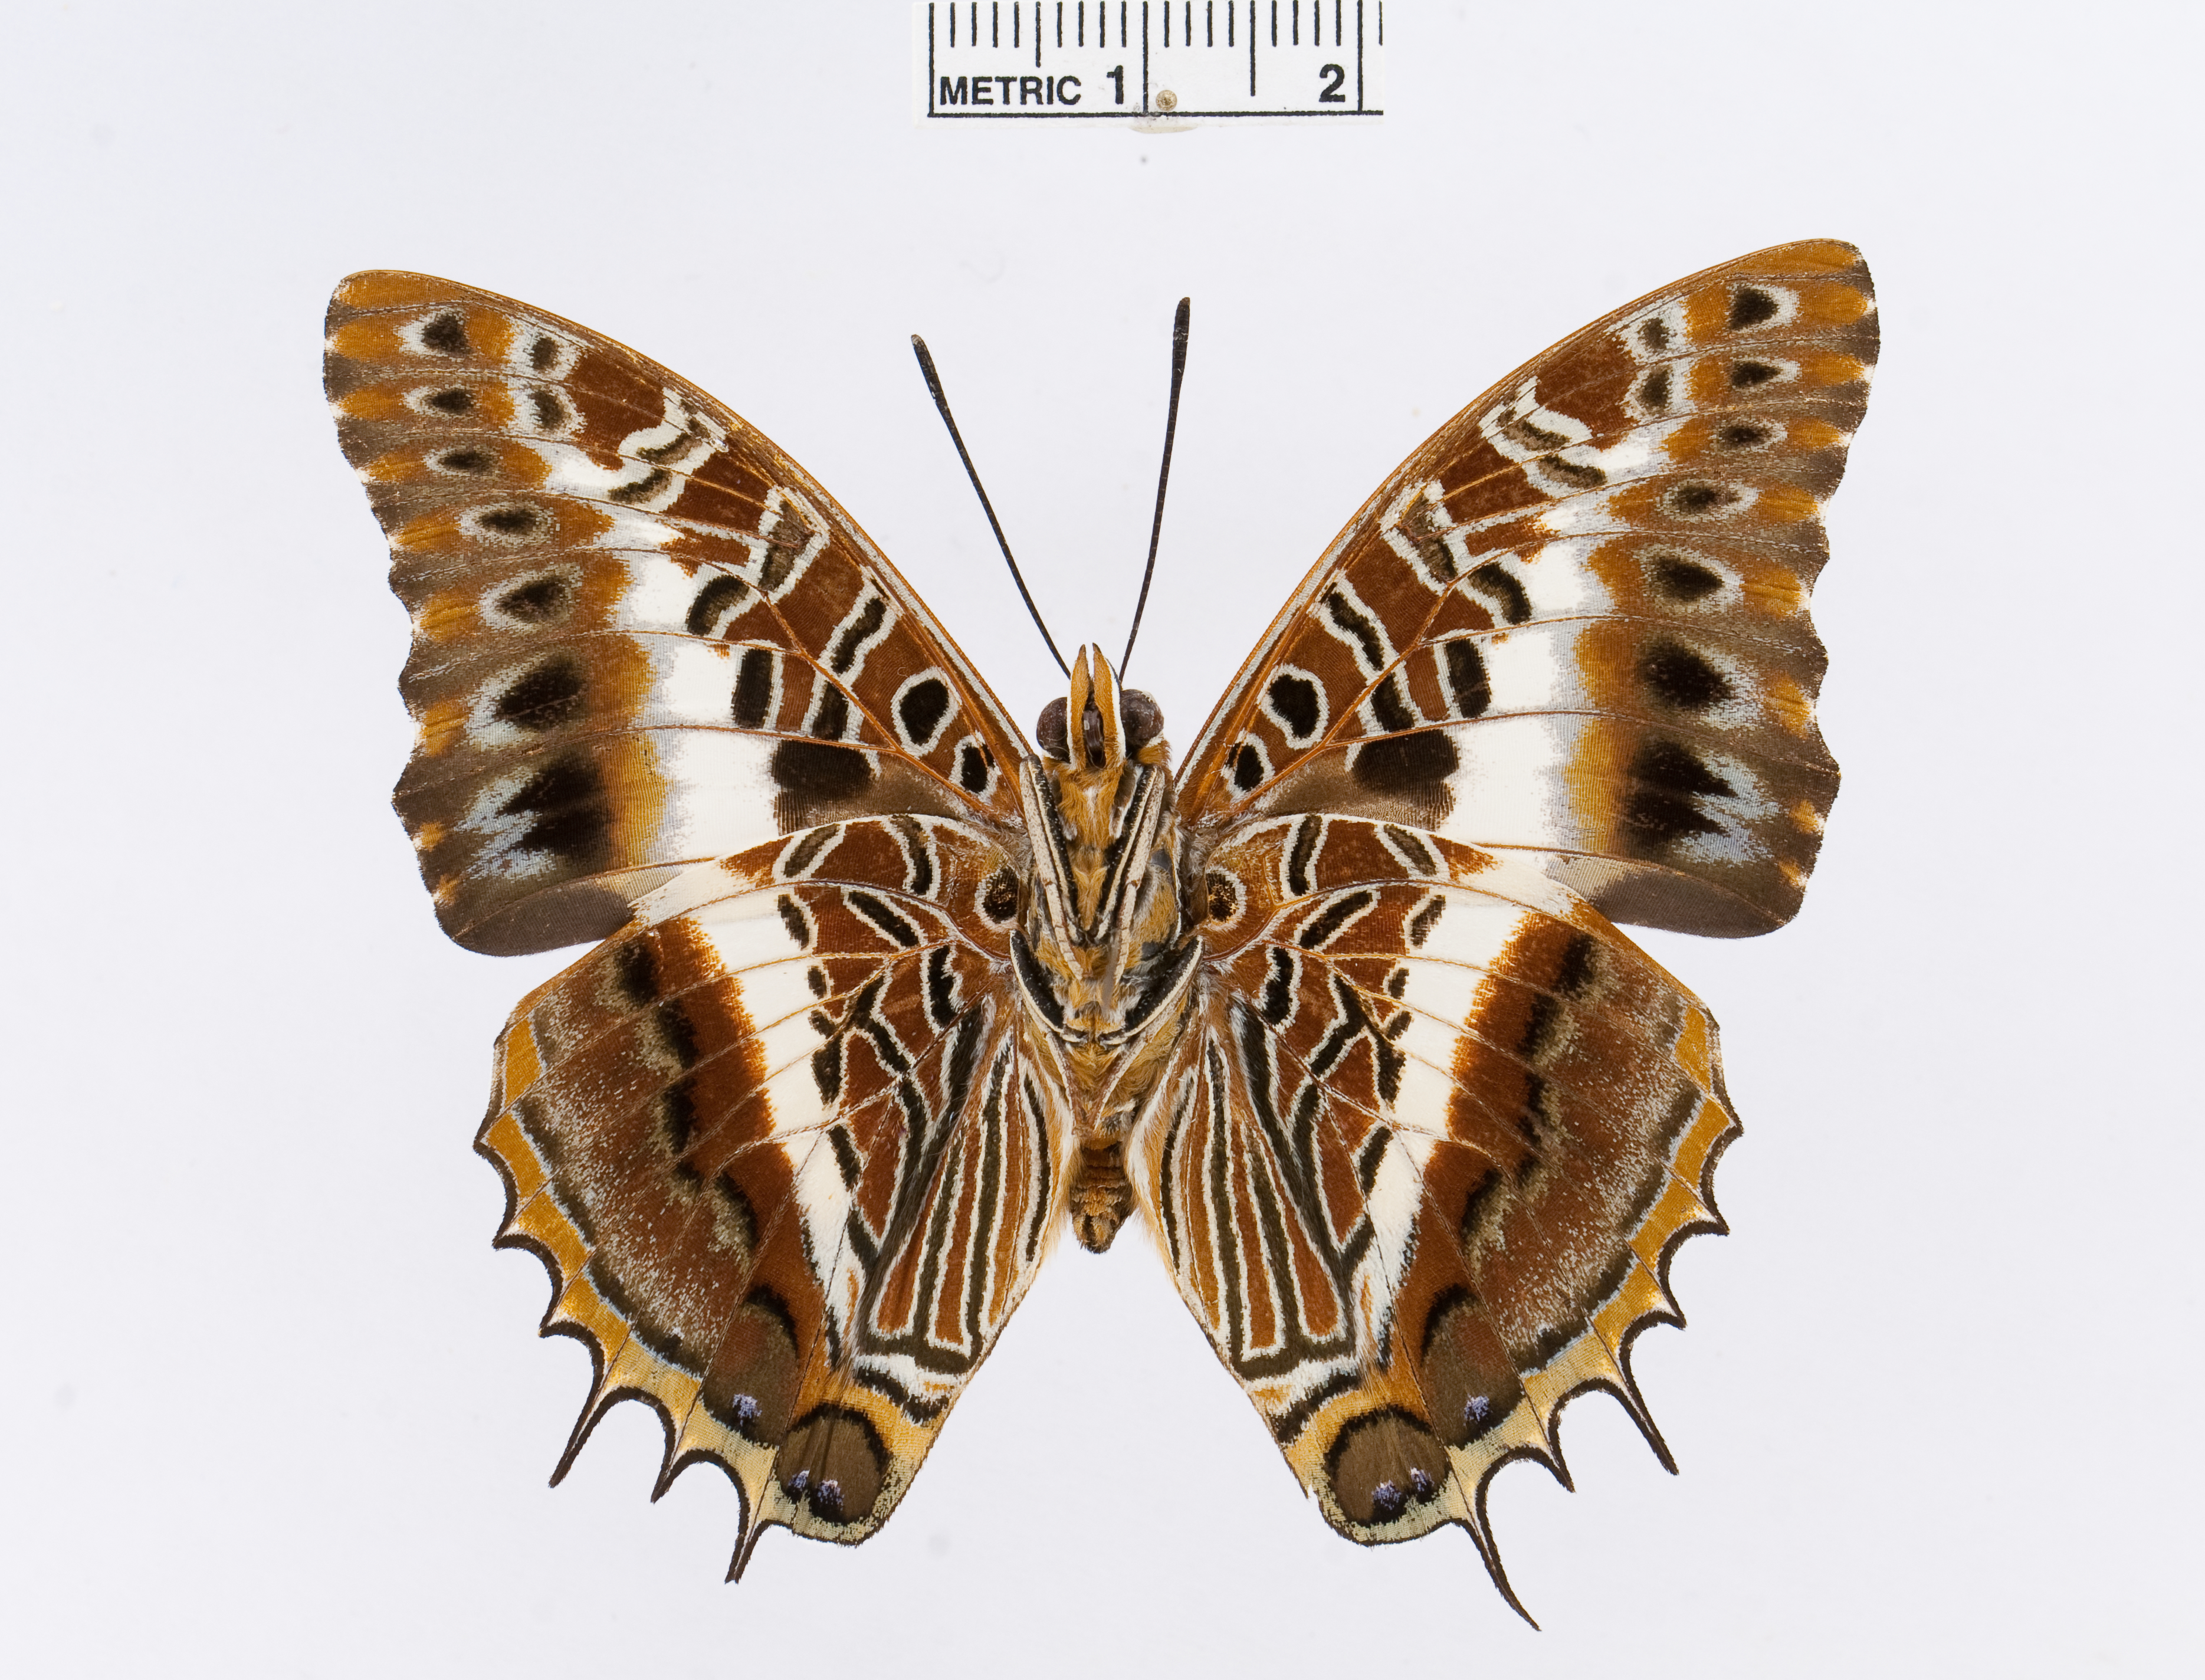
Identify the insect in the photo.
Charaxes brutus
